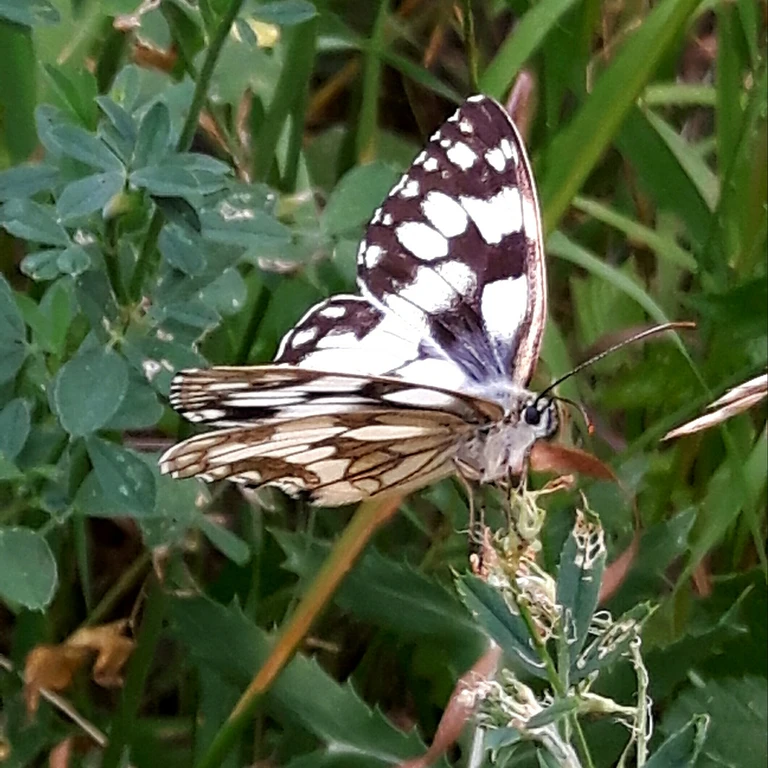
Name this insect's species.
Melanargia galathea
